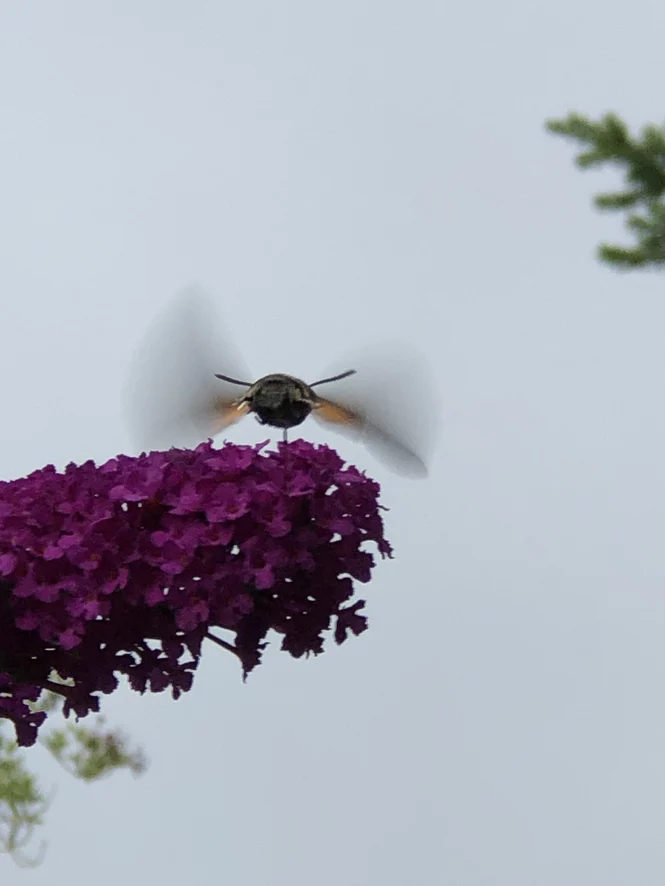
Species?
Macroglossum stellatarum
